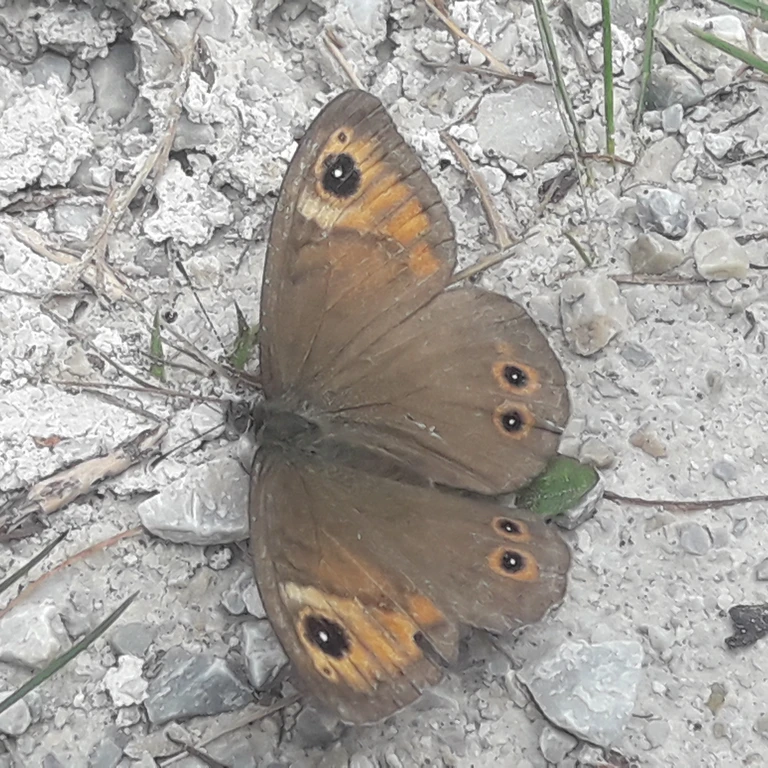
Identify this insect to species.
Lasiommata maera (also Pararge maera)
